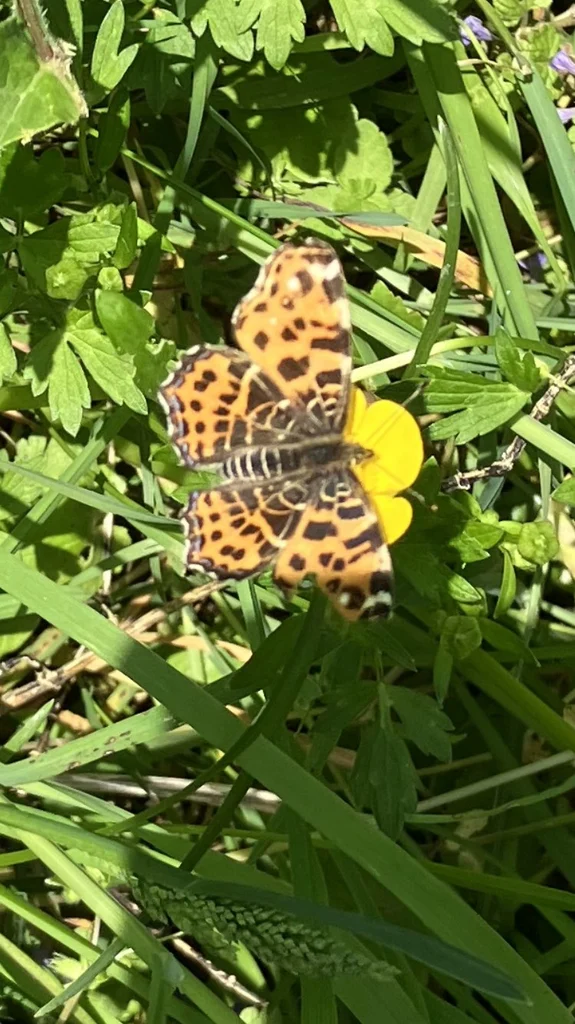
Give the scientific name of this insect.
Araschnia levana
